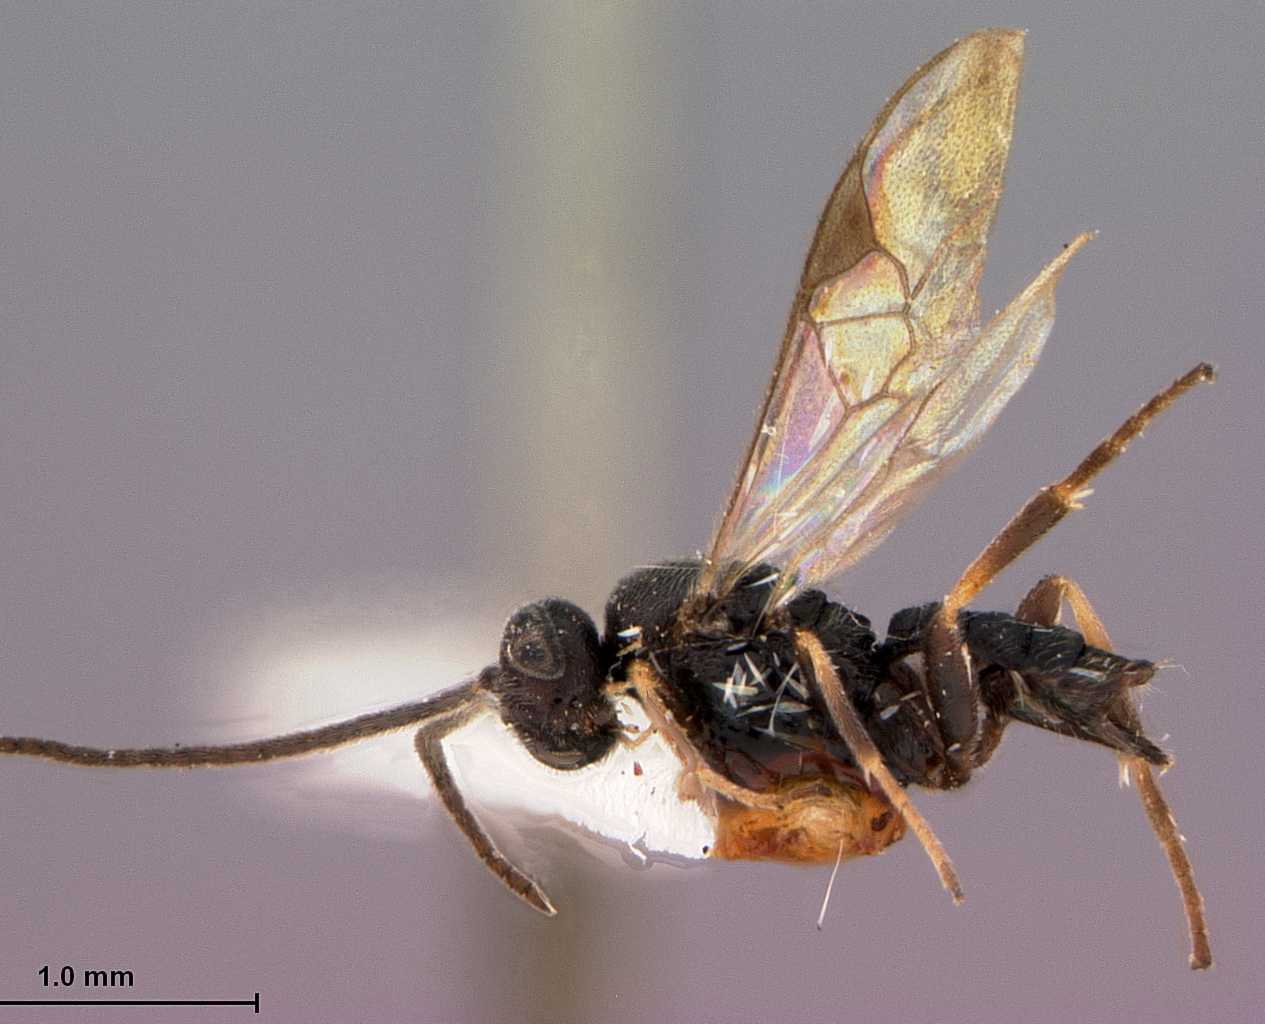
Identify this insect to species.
Apanteles bucculatricis
